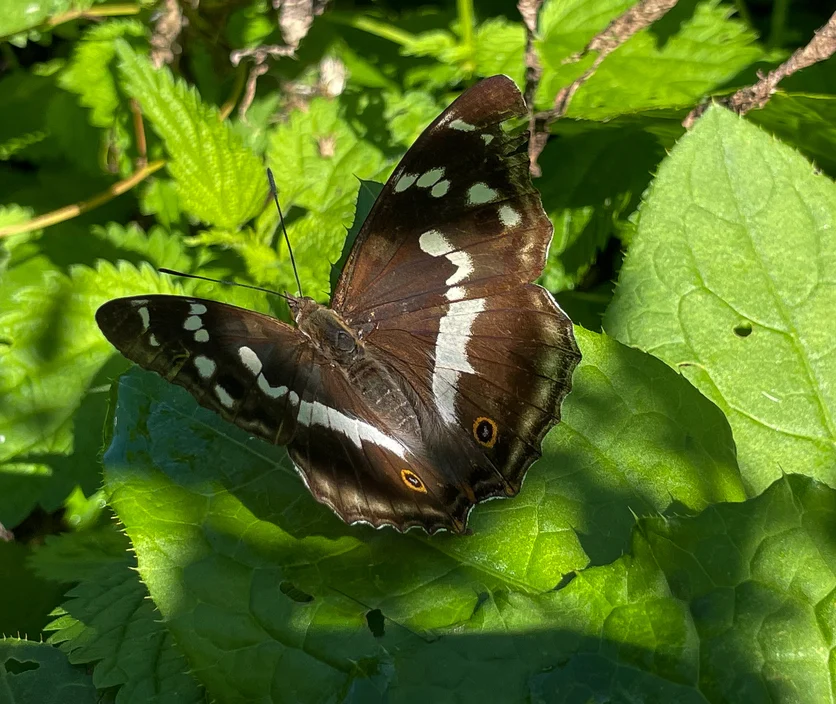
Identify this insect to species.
Apatura iris
